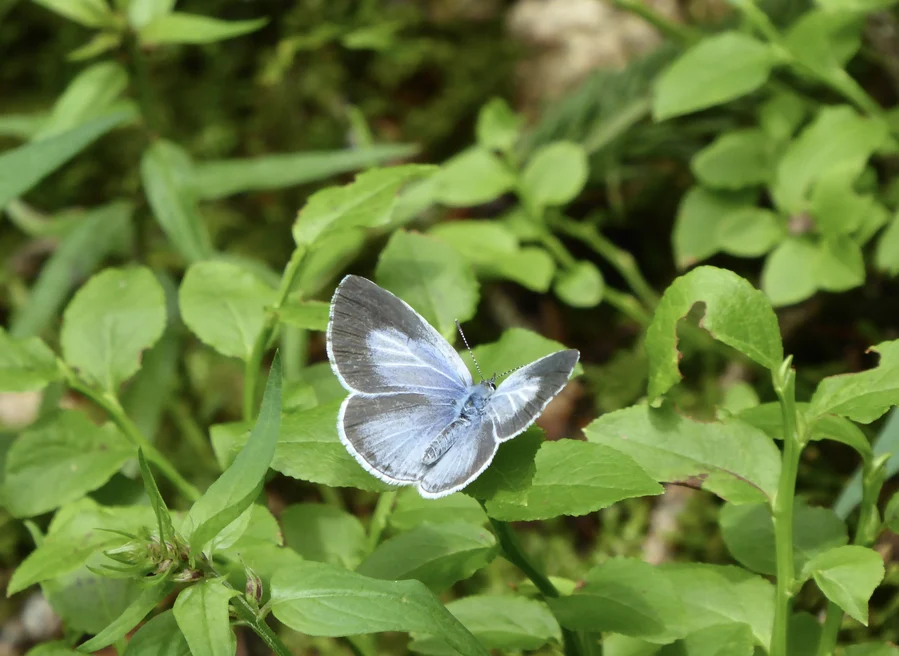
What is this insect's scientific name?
Celastrina argiolus
